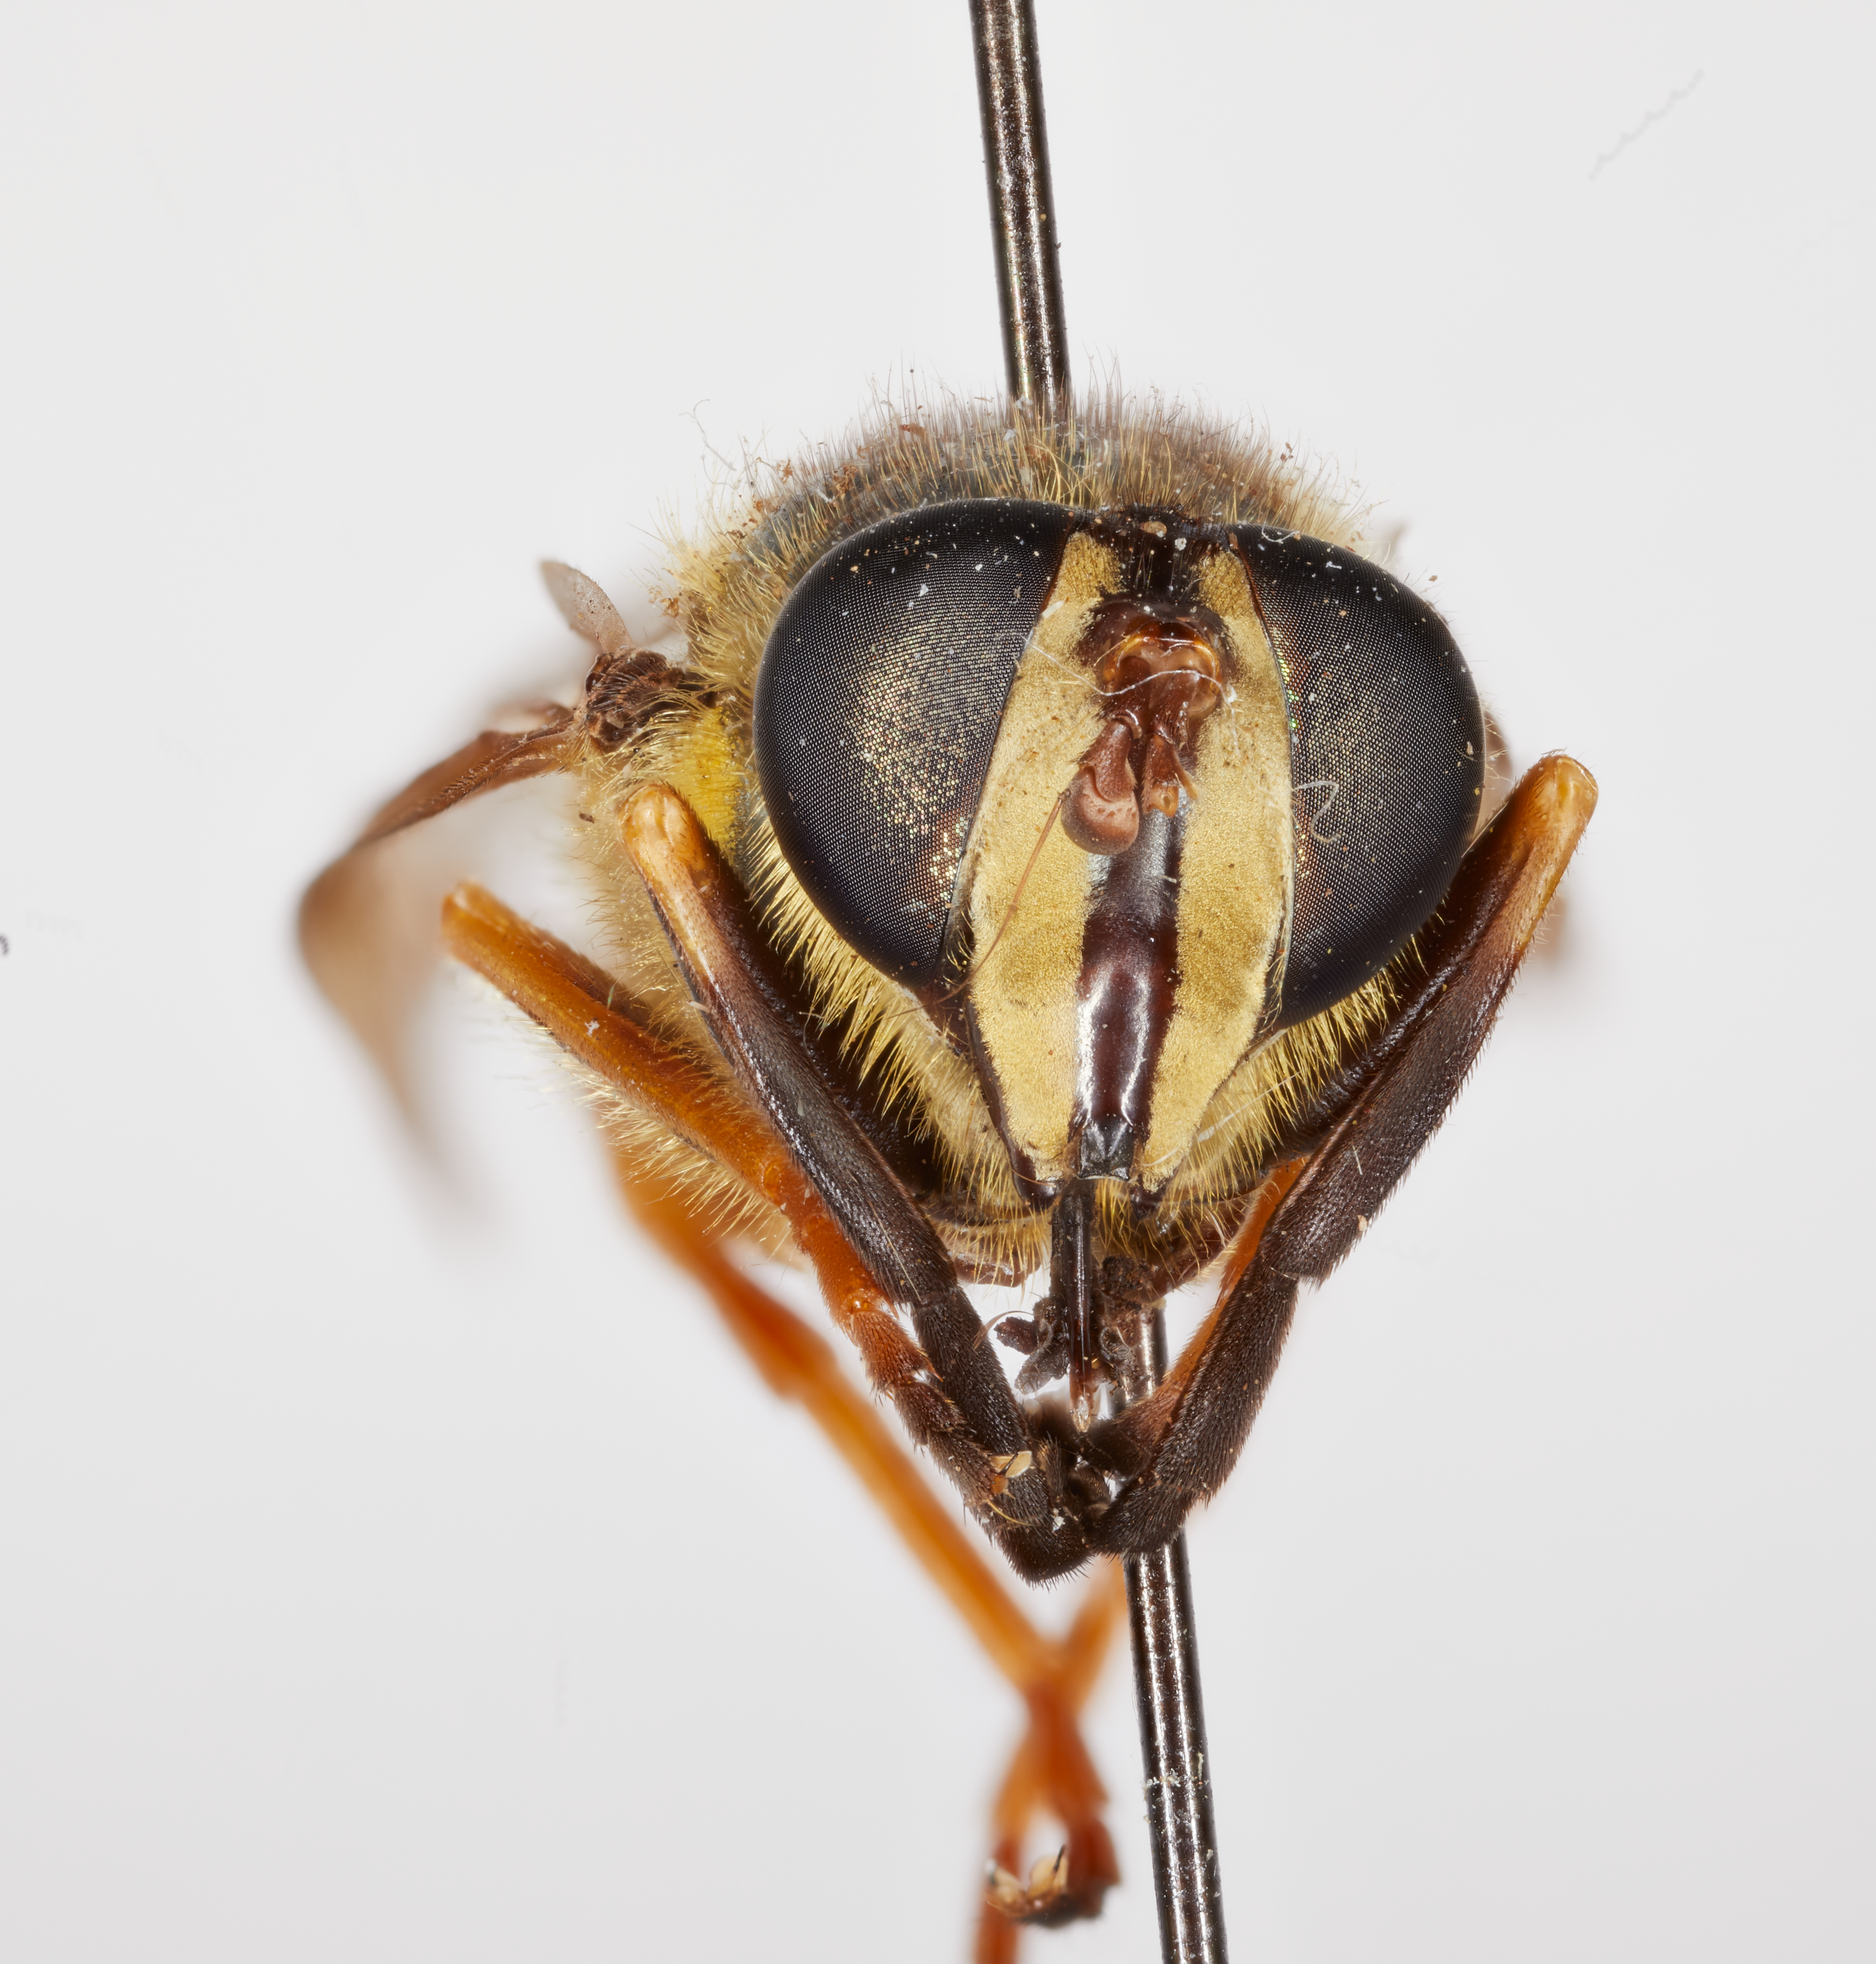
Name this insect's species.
Sphecomyia dyari
